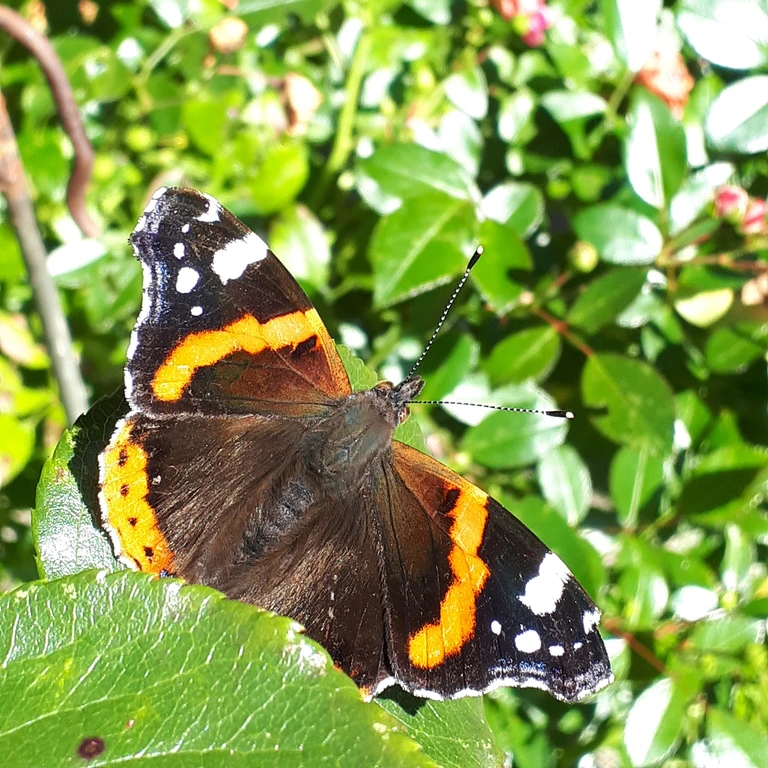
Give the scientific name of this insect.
Vanessa atalanta
